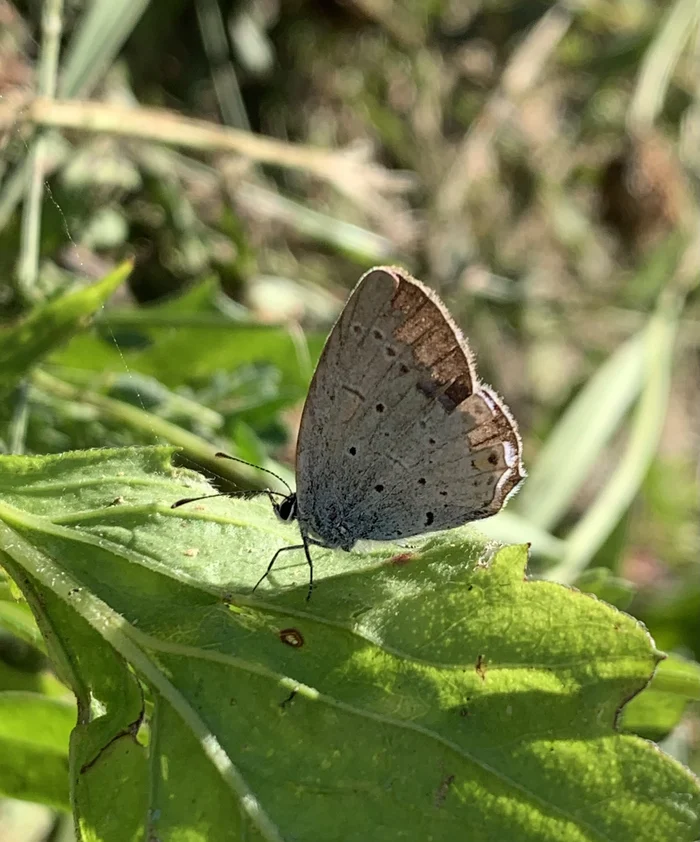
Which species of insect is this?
Cupido argiades (also Elkalyce argiades)
